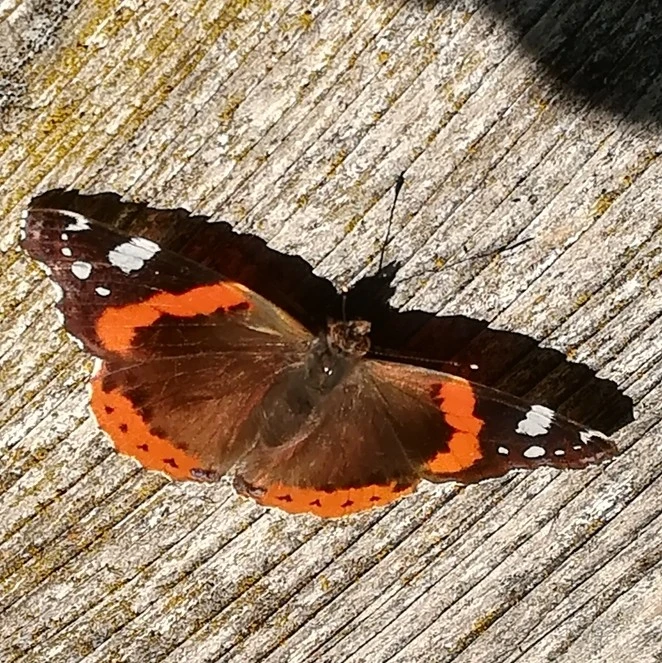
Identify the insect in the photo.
Vanessa atalanta
